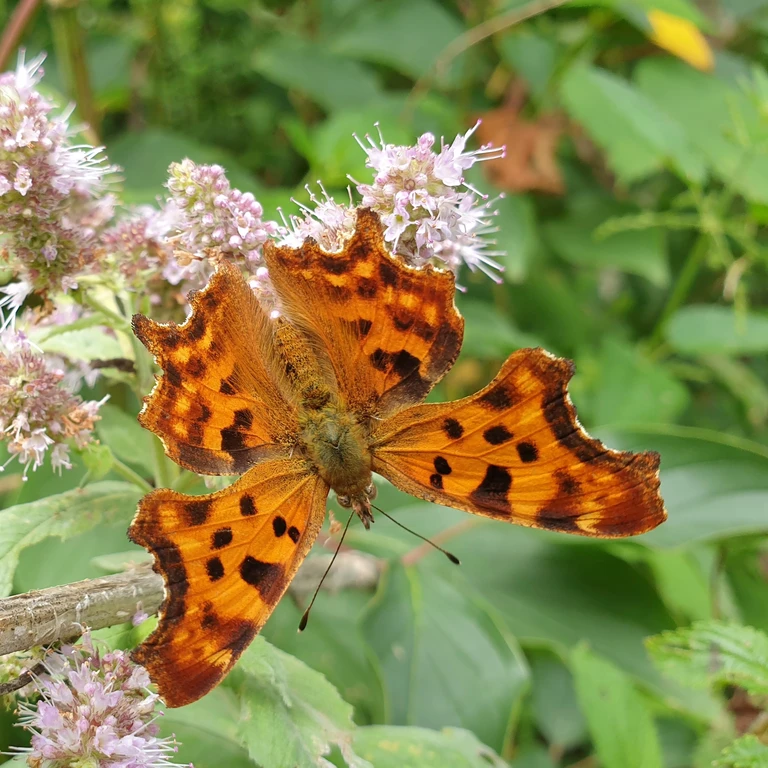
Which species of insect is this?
Polygonia c-album
